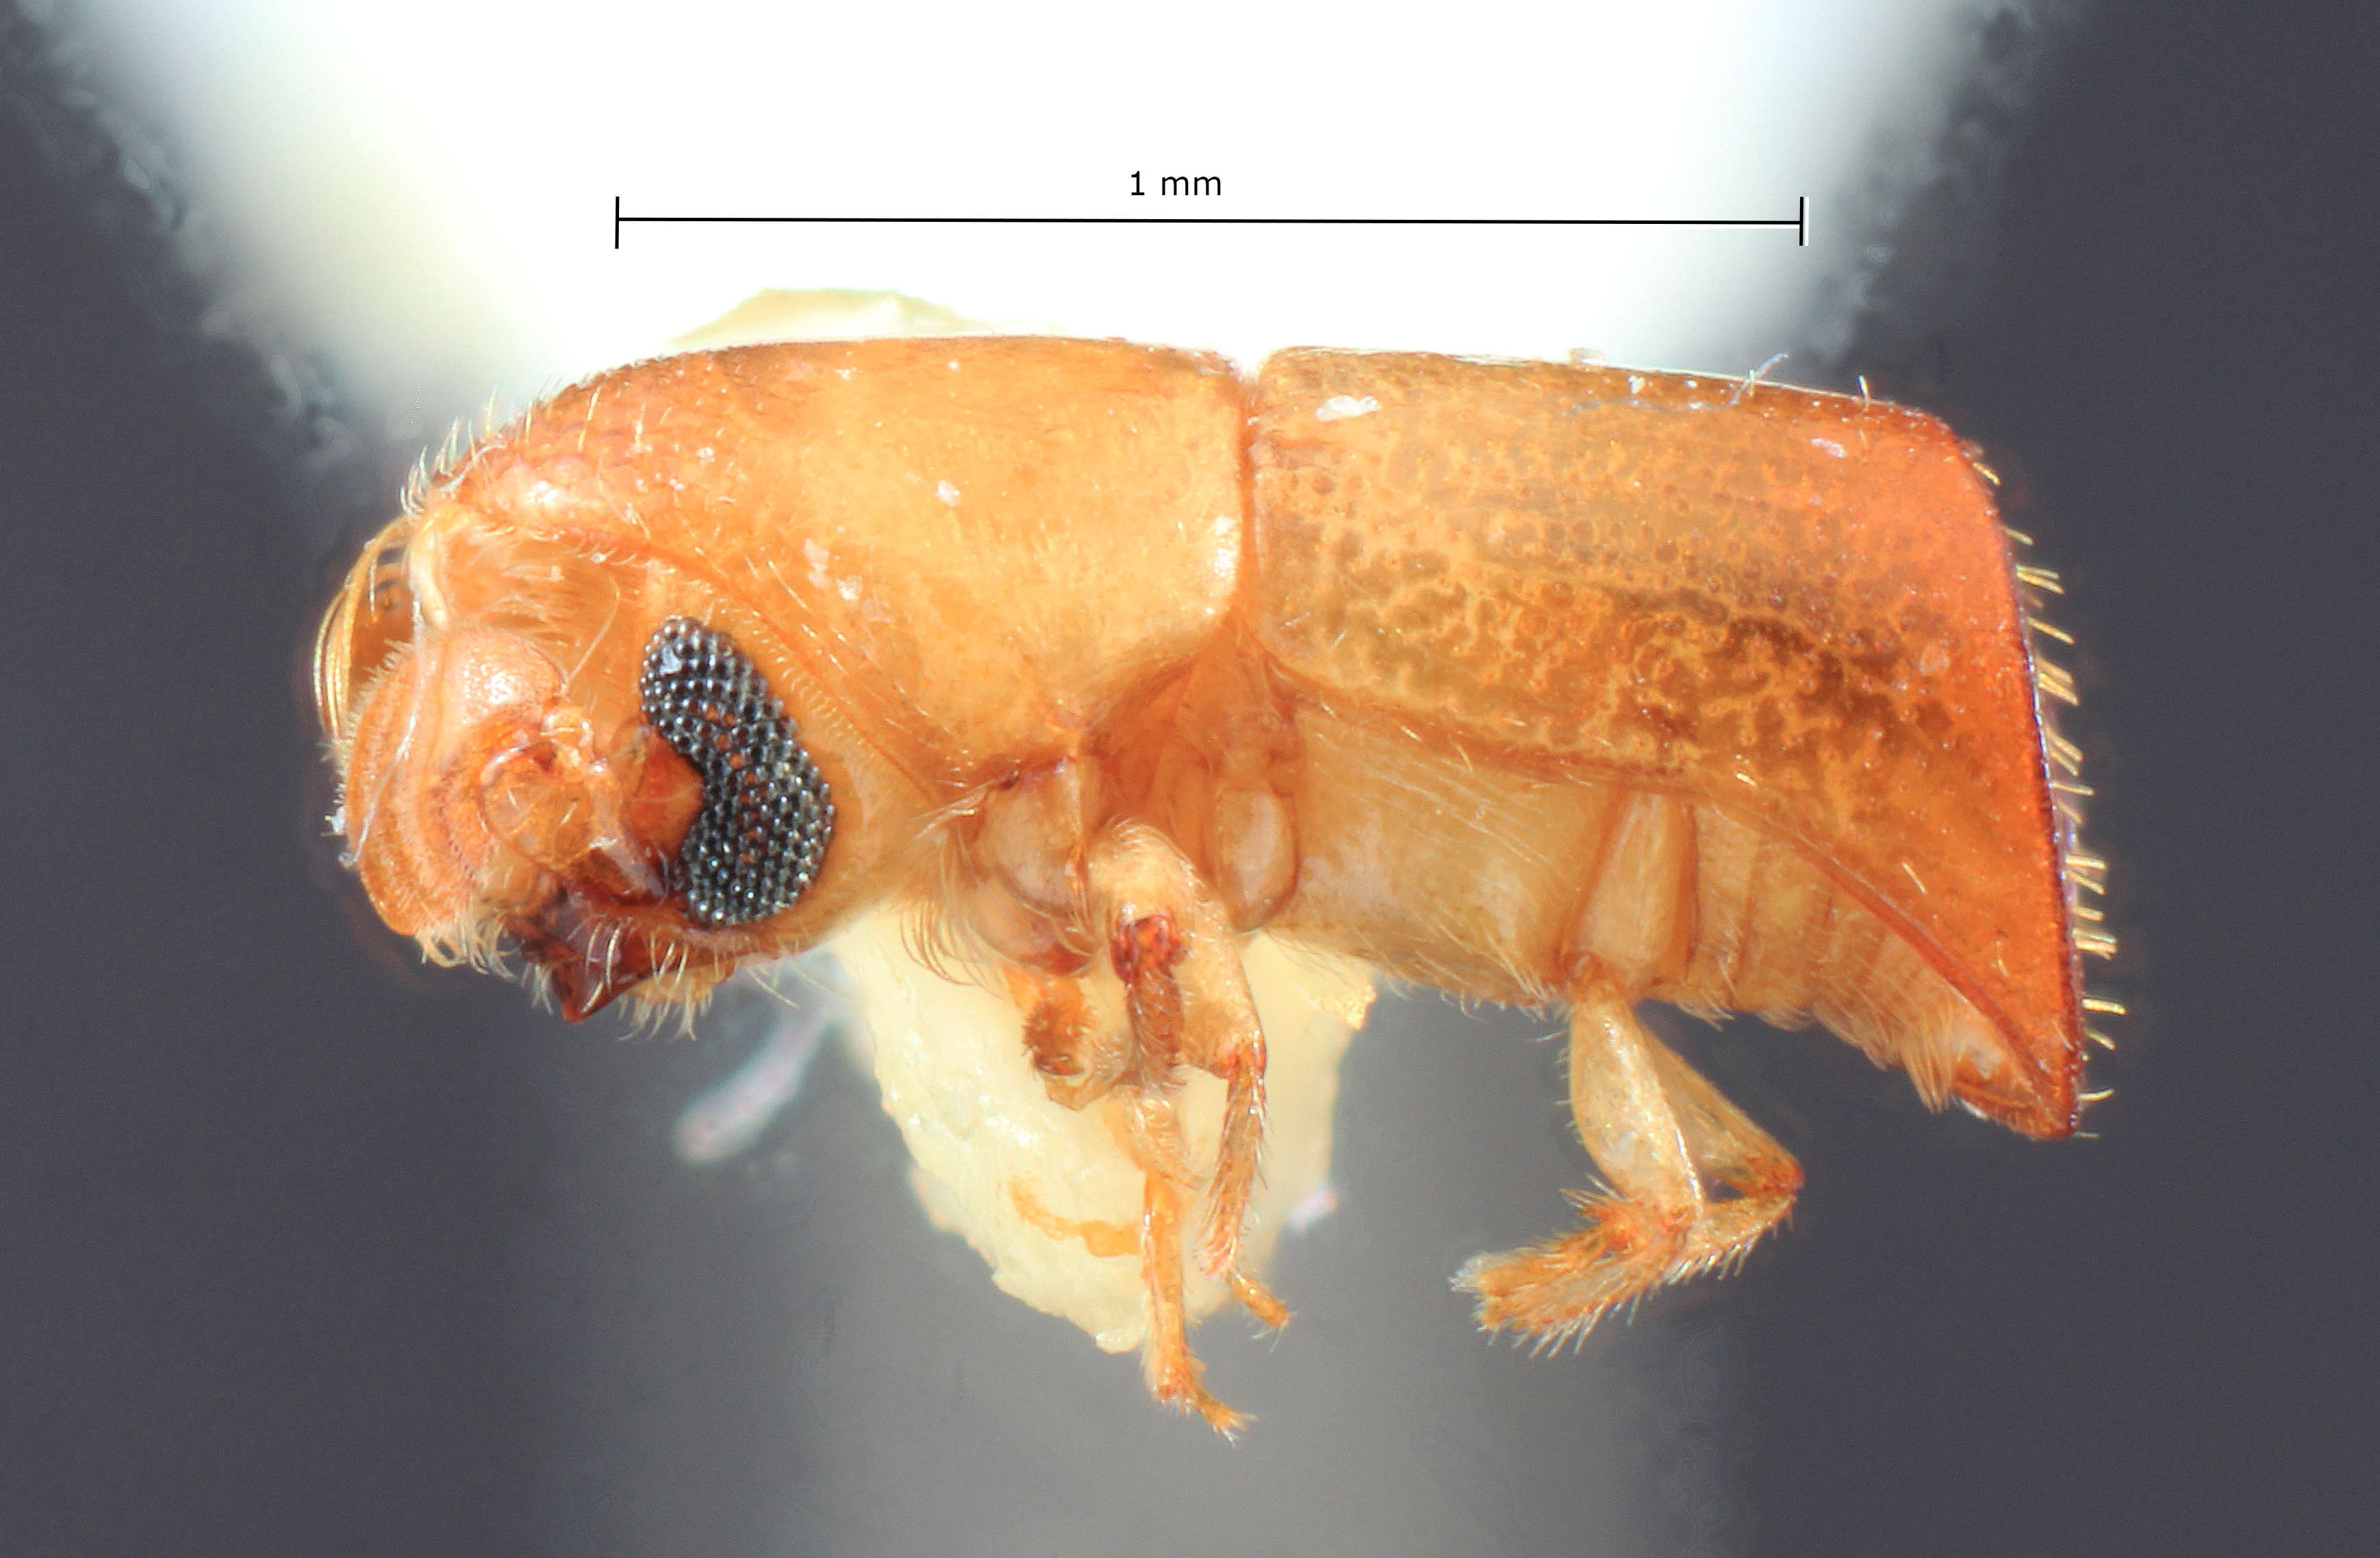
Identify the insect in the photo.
Corthylus praeustus
